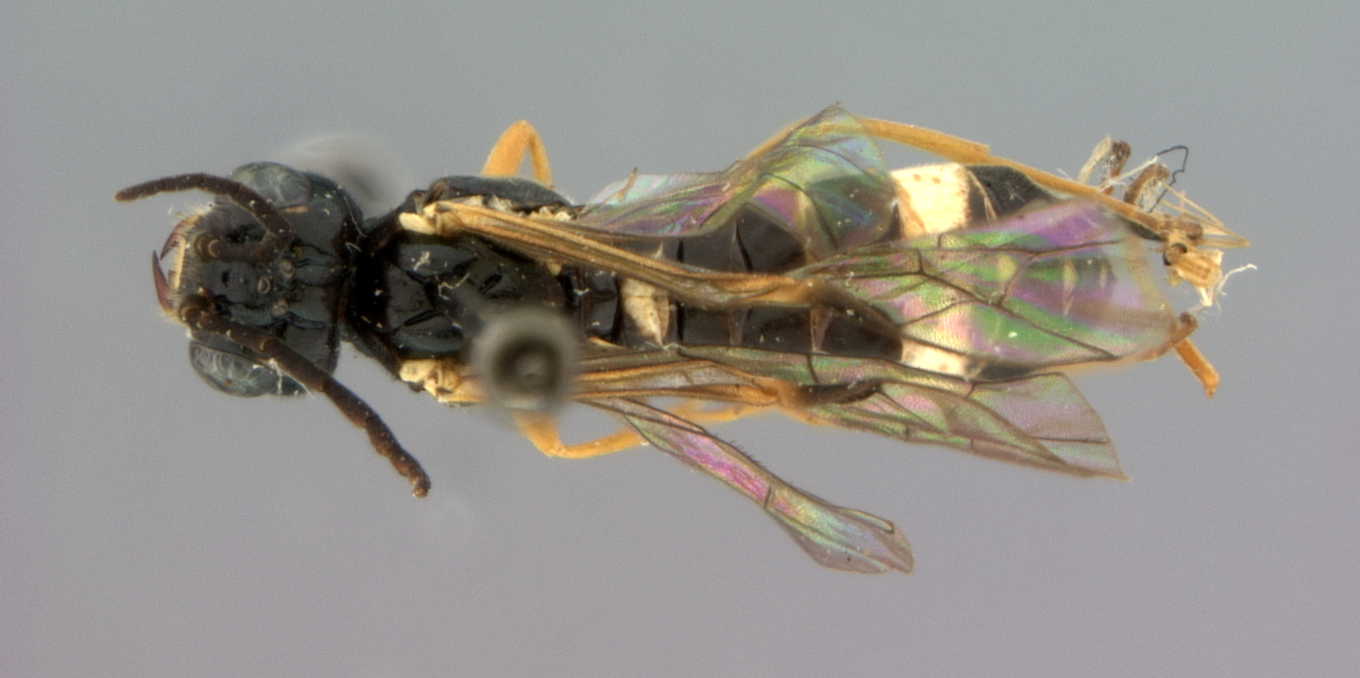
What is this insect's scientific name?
Emphytus mellipes
